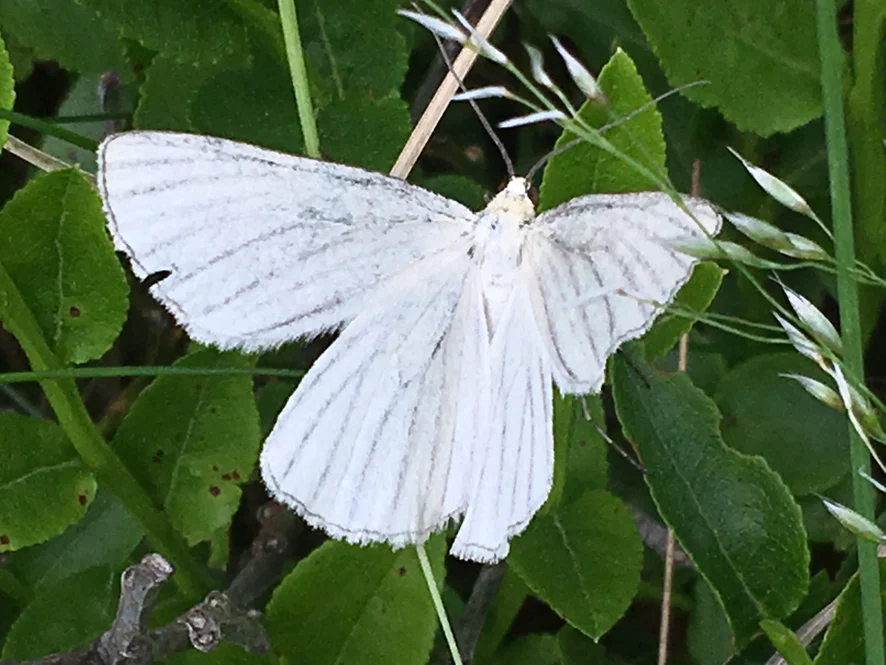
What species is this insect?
Siona lineata
